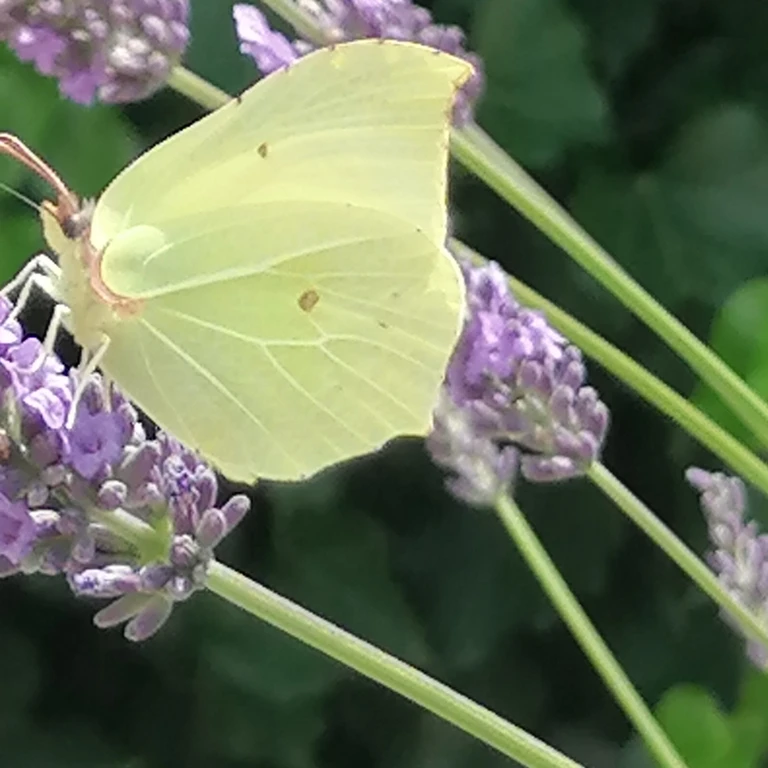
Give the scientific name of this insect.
Gonepteryx rhamni
